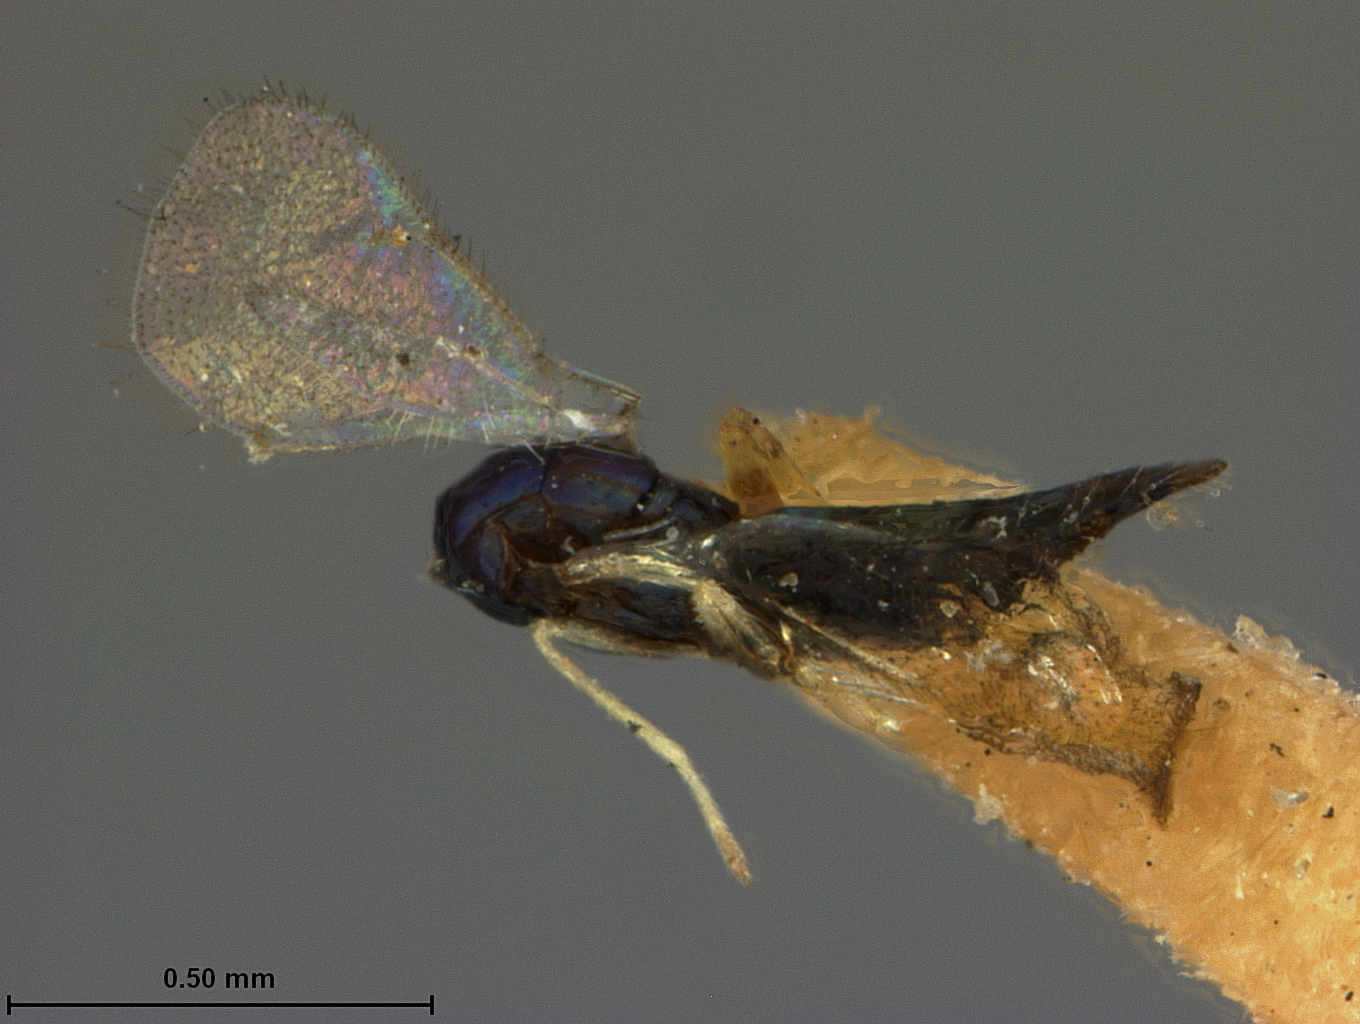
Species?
Tetrastichus polynemae
